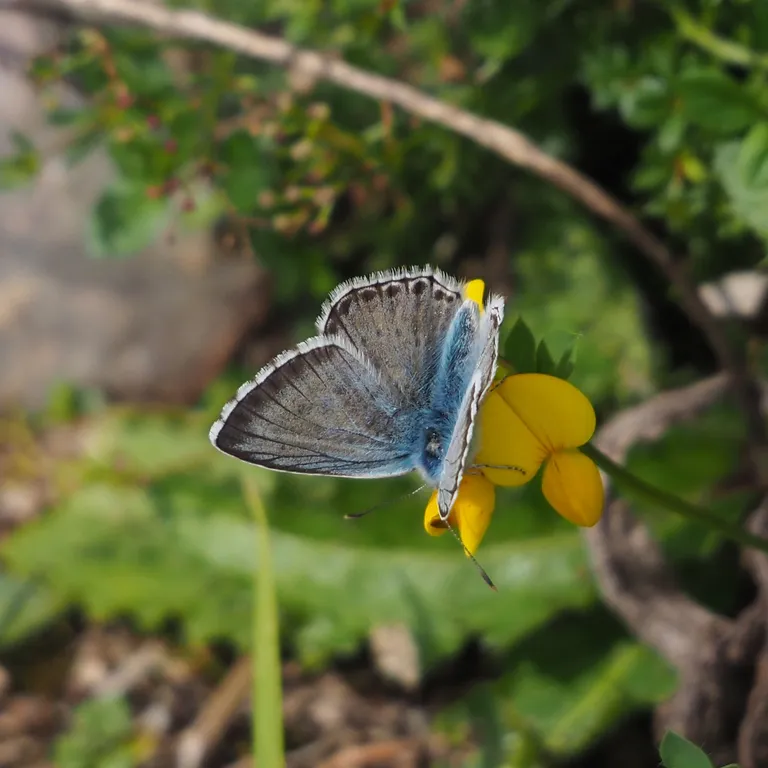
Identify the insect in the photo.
Lysandra coridon
